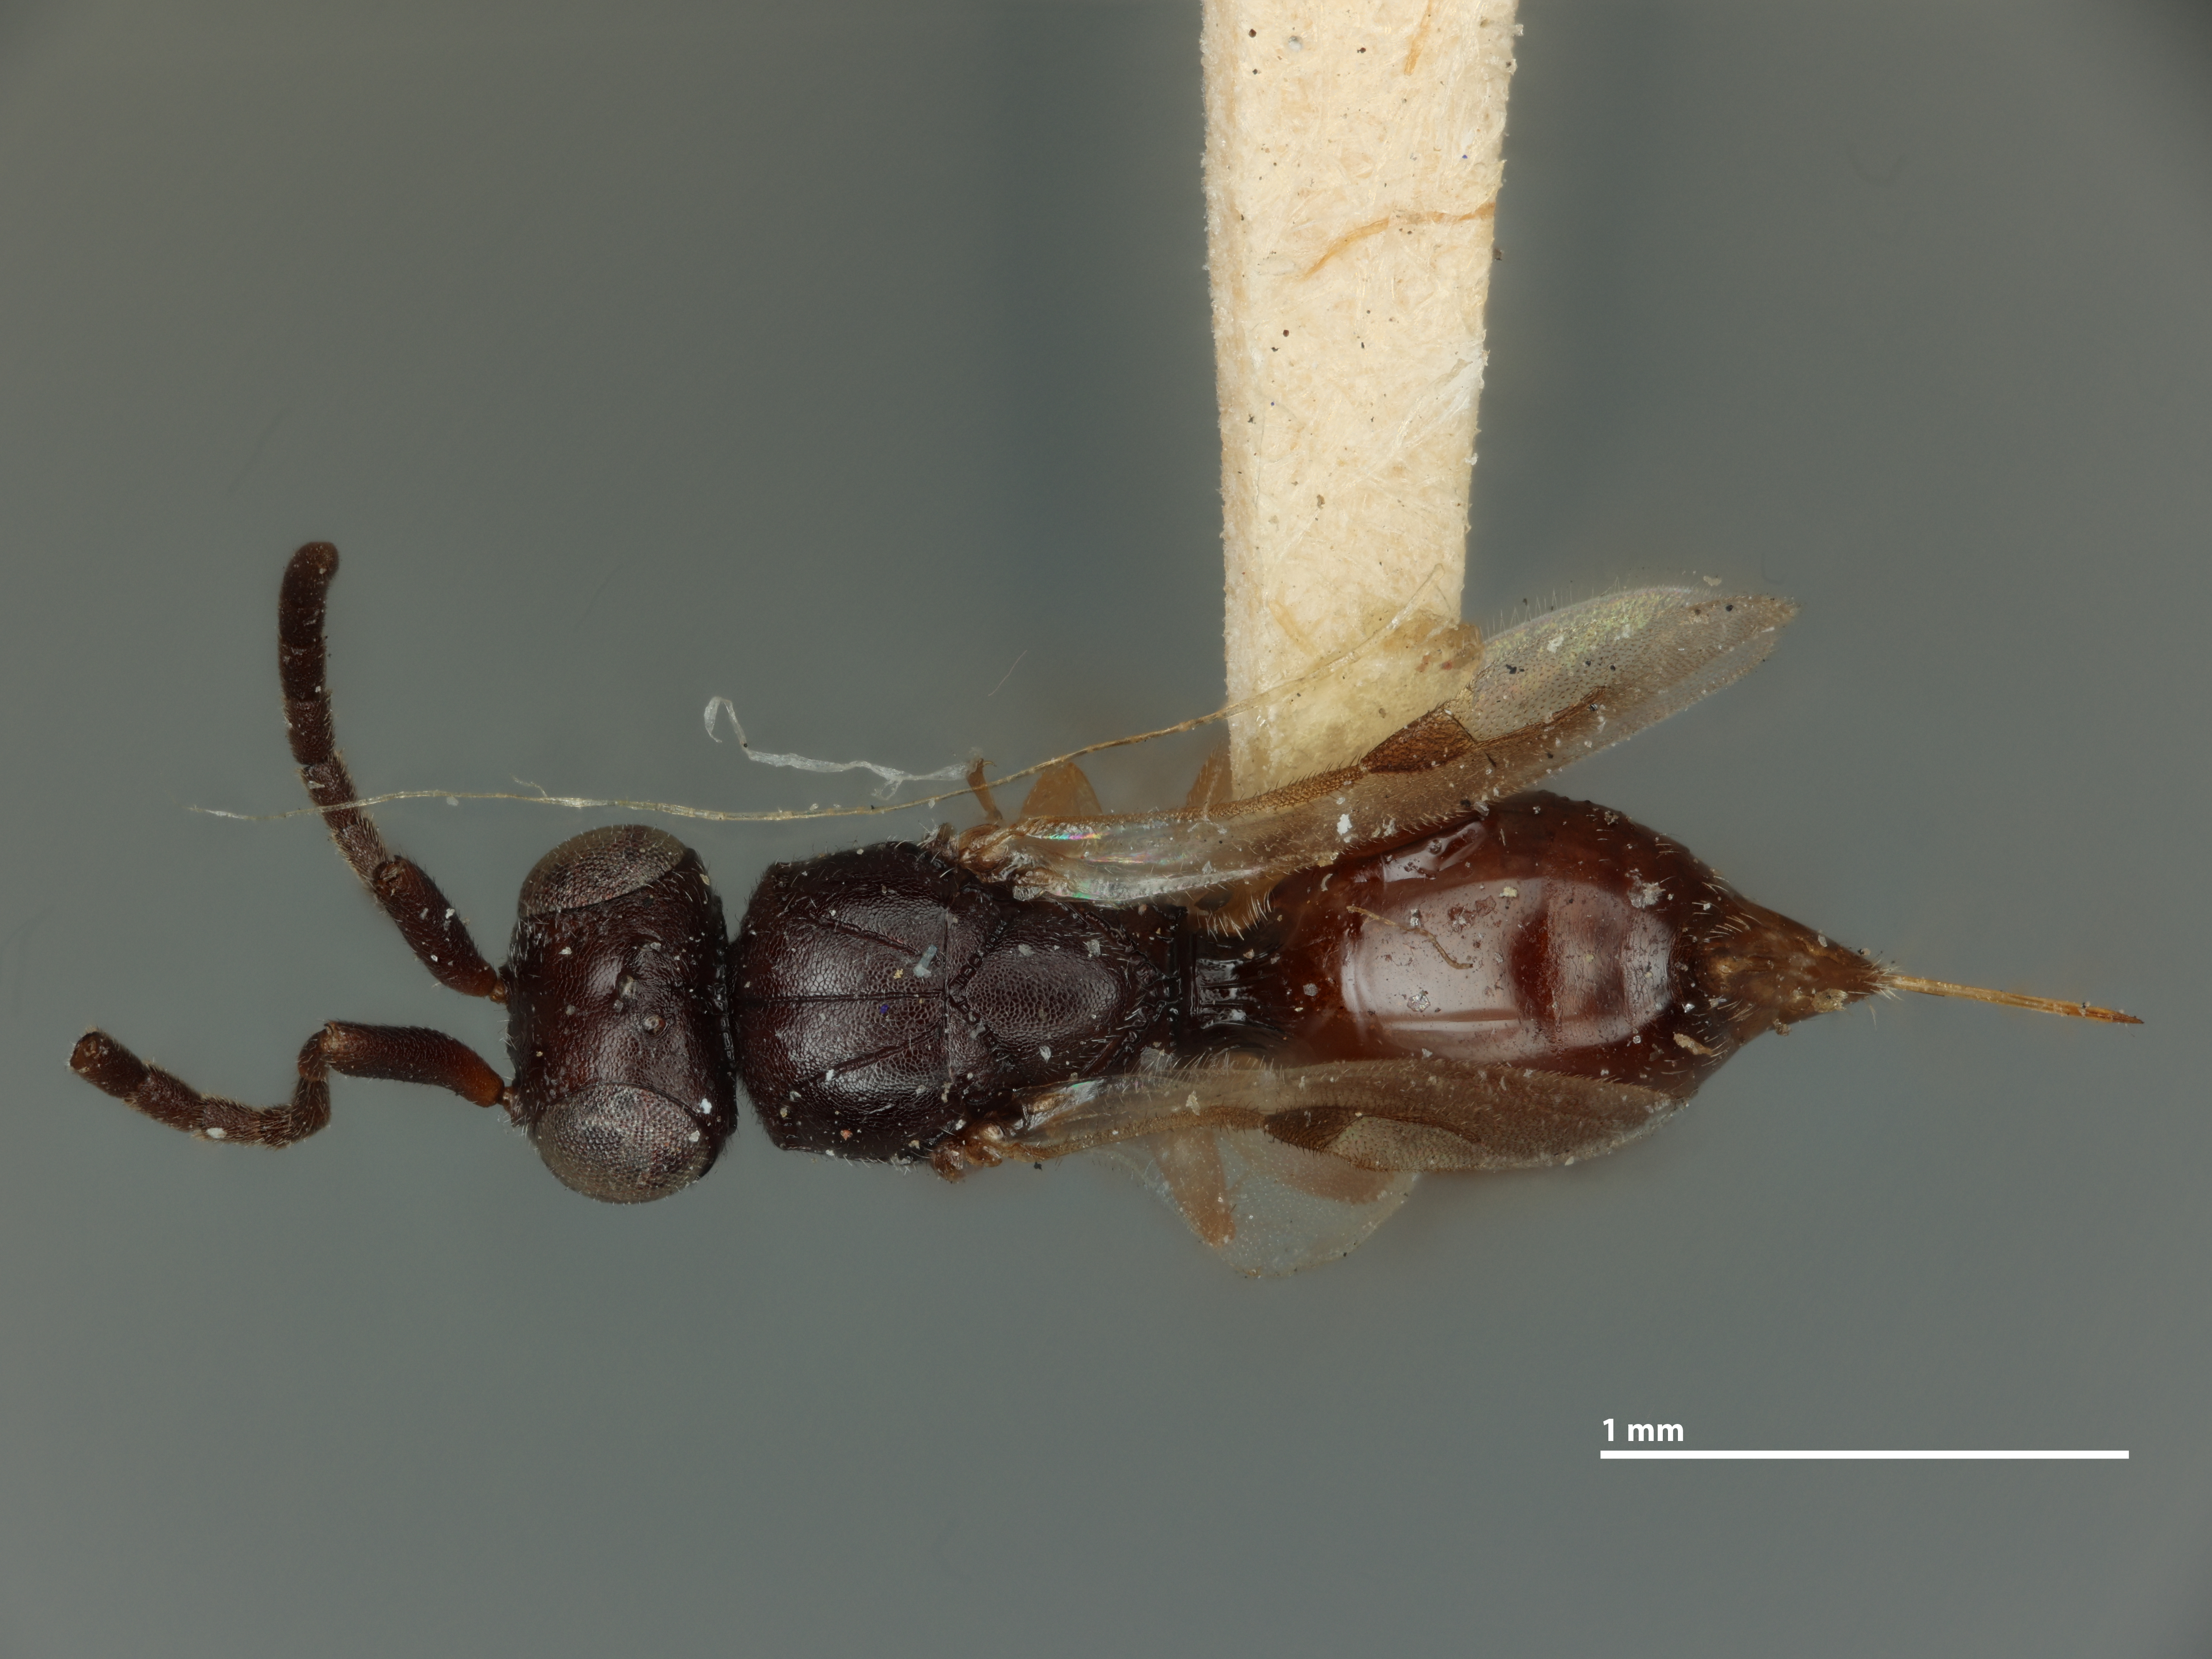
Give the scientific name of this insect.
Megaspilus anomaliventris
